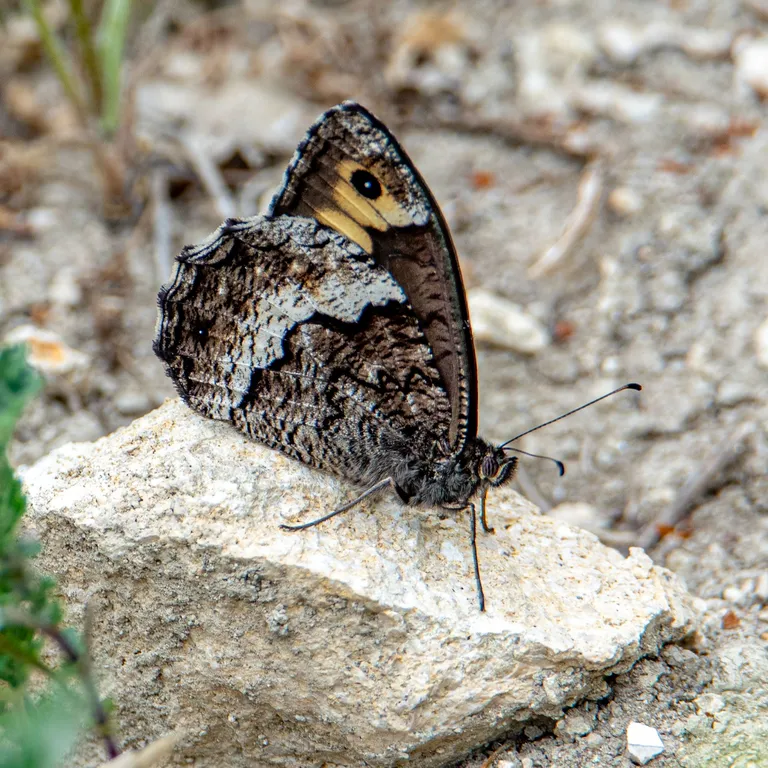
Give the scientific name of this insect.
Hipparchia fagi
